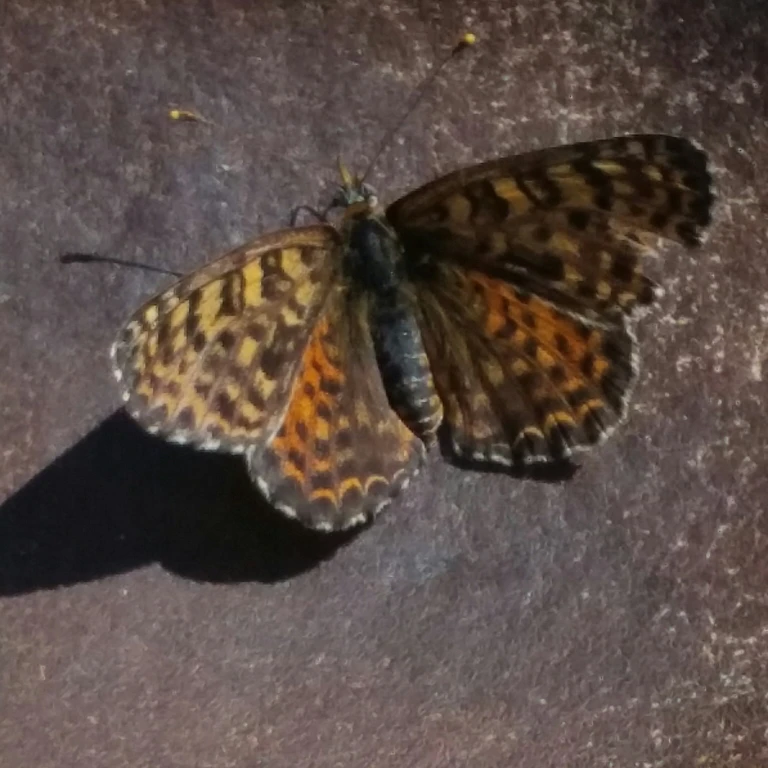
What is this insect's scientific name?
Melitaea didyma
